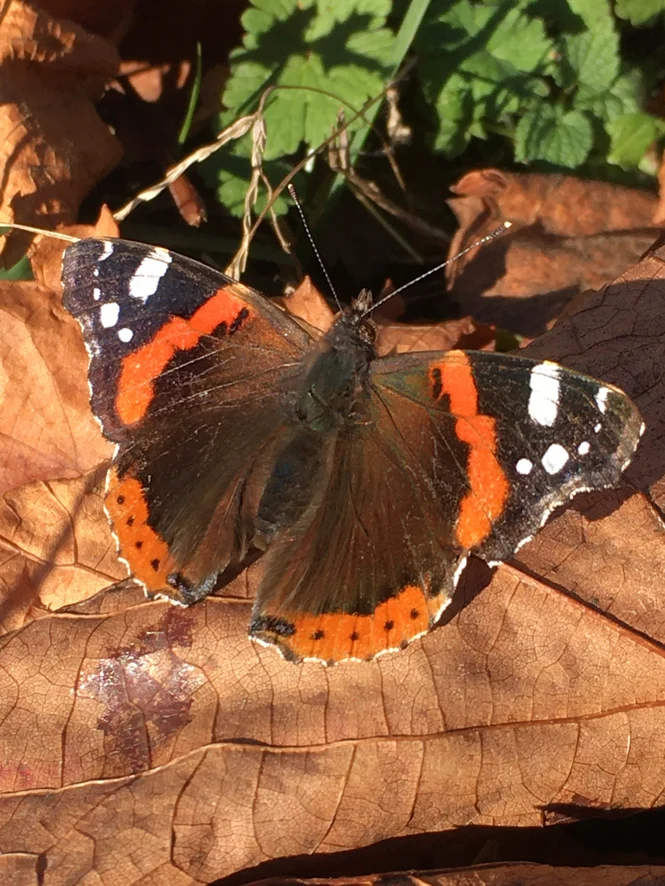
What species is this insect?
Vanessa atalanta
